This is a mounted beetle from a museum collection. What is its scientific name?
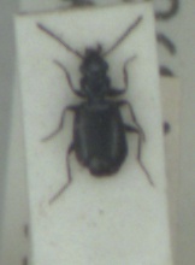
Syntomus truncatellus
